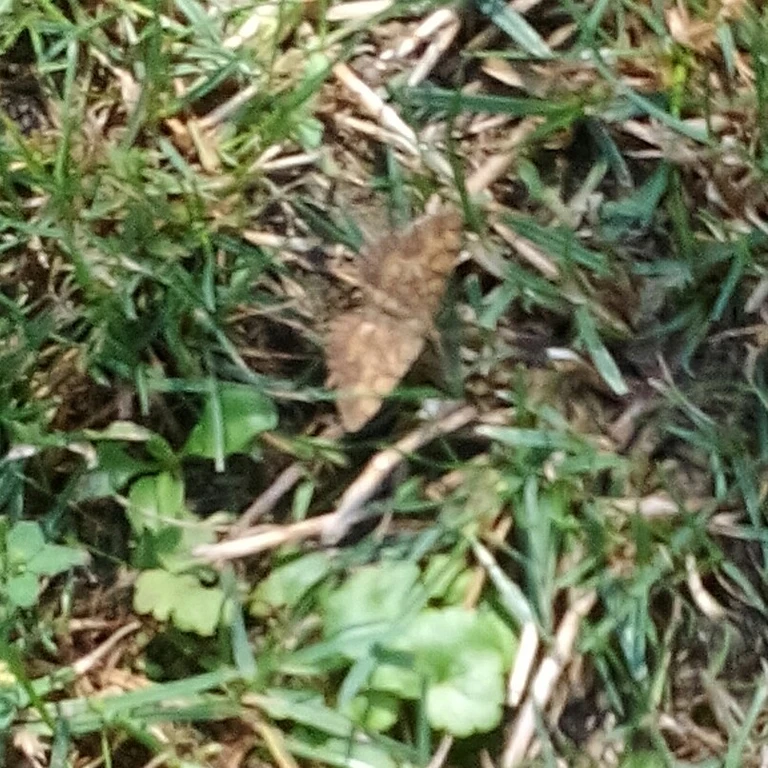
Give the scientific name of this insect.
Ematurga atomaria
